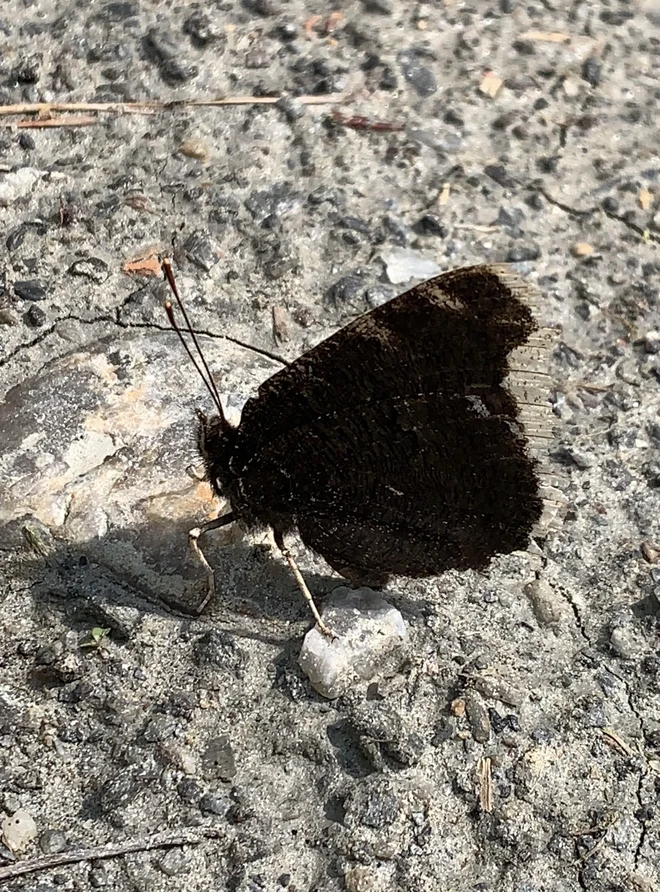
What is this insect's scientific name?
Nymphalis antiopa
